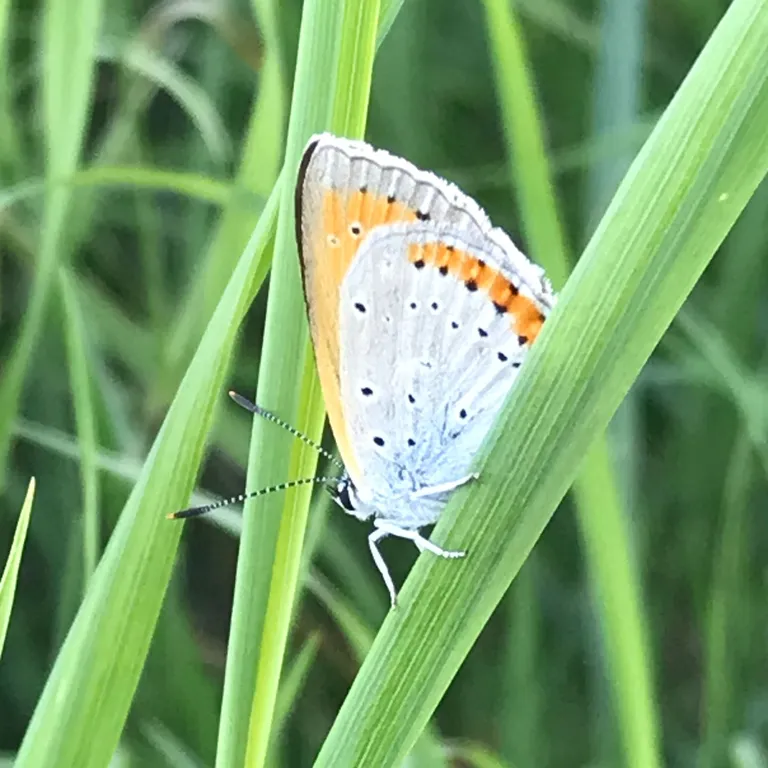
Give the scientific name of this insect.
Lycaena dispar
